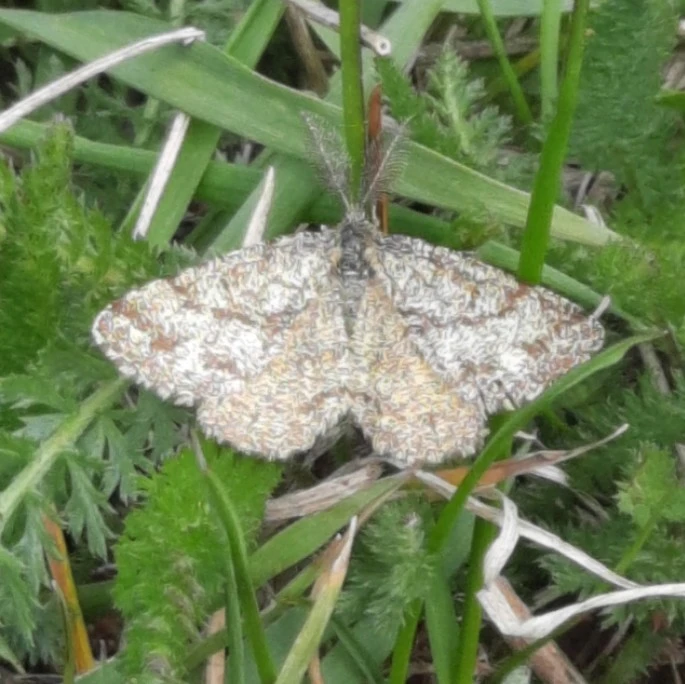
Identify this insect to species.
Ematurga atomaria
